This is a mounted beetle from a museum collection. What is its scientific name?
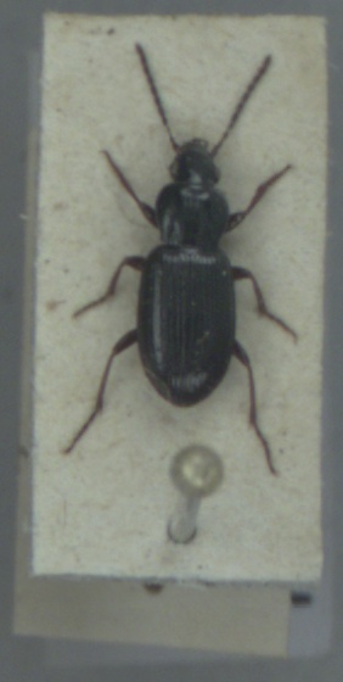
Pterostichus strenuus
